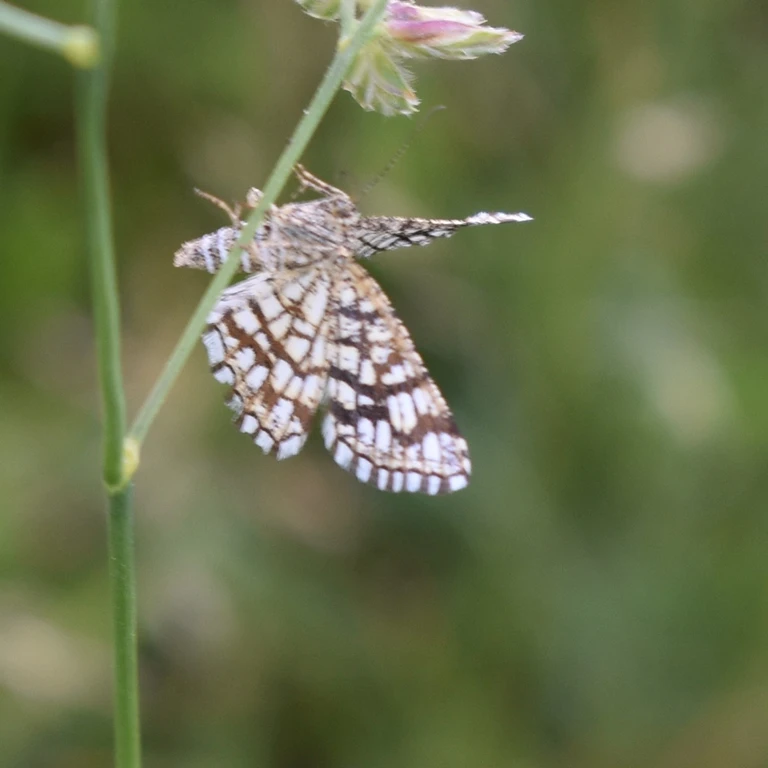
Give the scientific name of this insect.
Chiasmia clathrata
